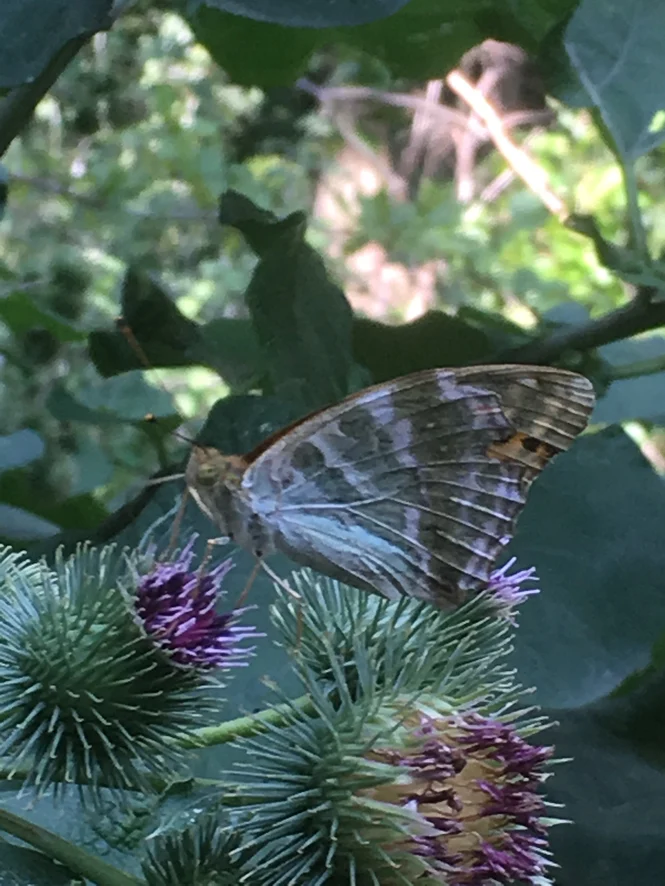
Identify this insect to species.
Argynnis paphia
